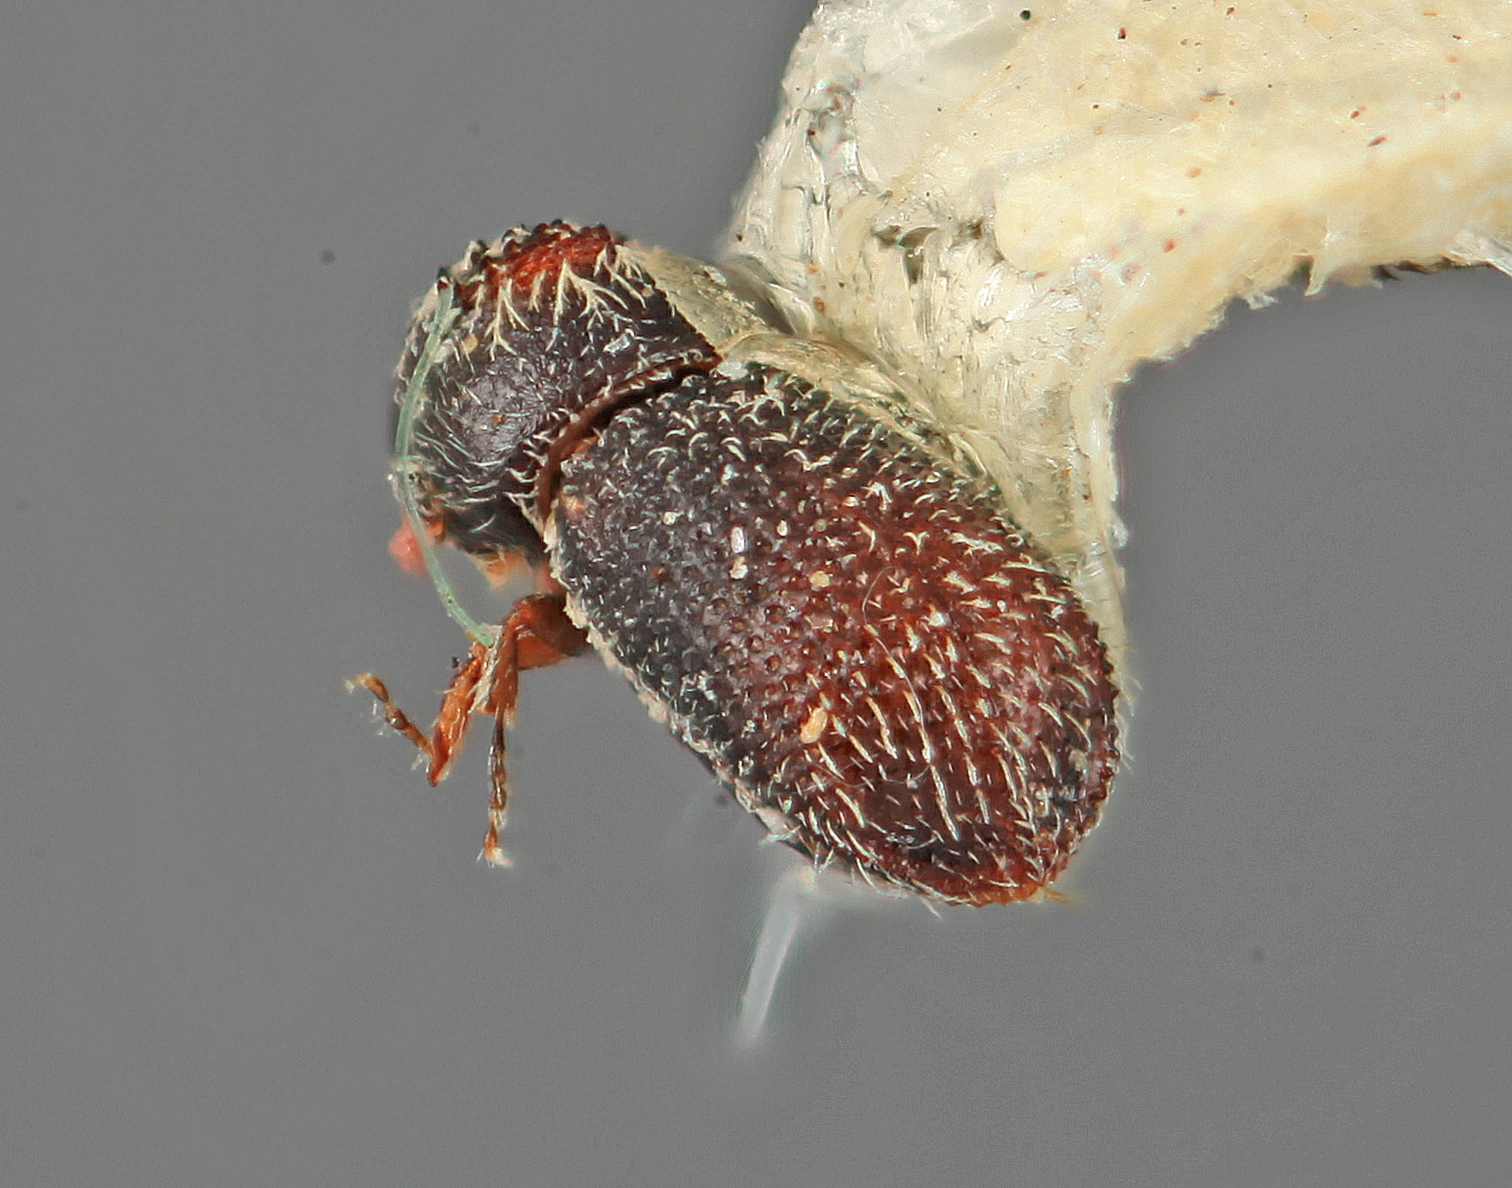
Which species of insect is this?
Phloeocleptus atkinsoni
